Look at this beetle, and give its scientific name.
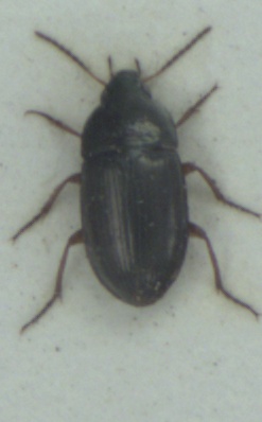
Amara familiaris
